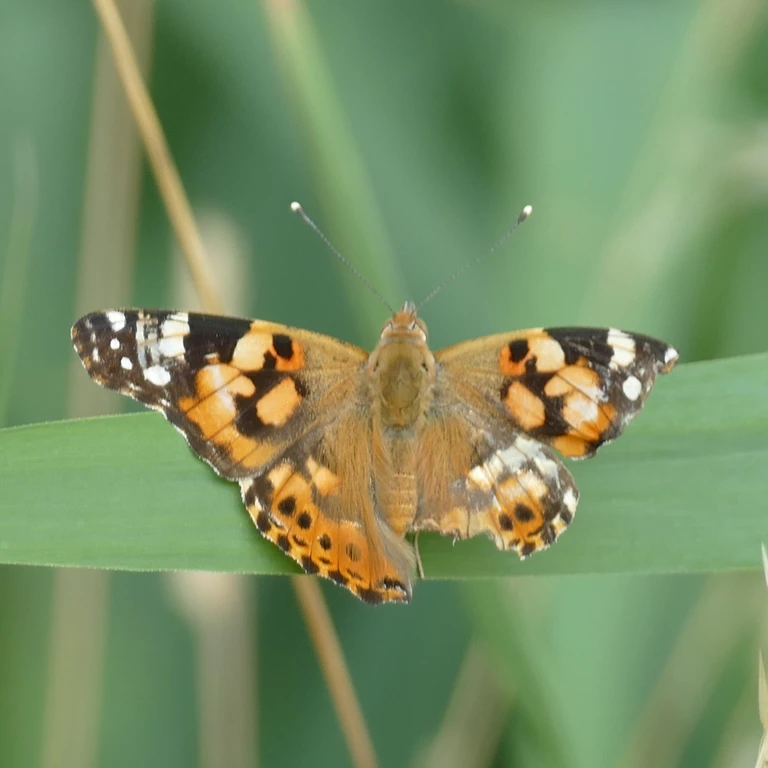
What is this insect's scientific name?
Vanessa cardui
